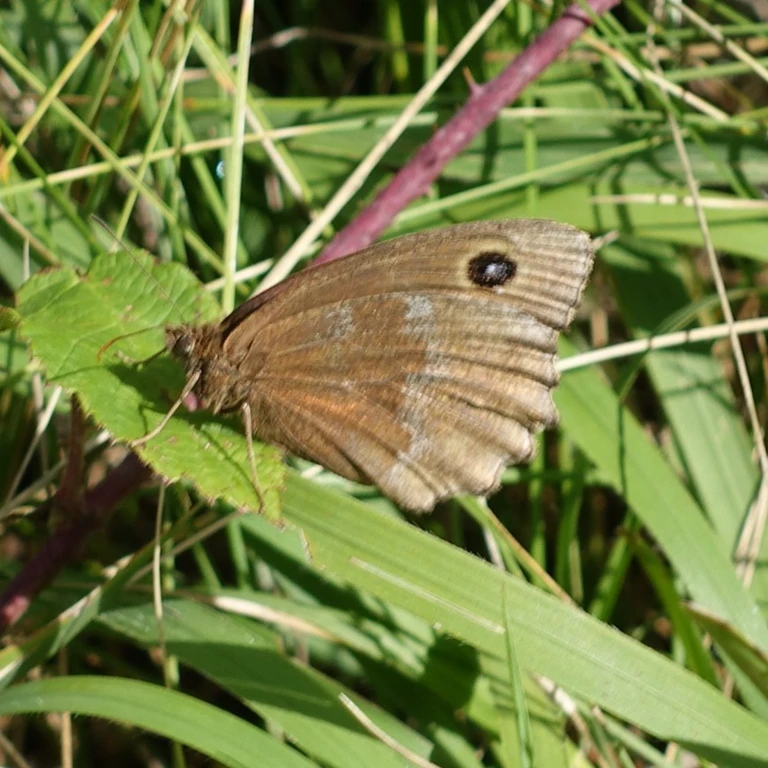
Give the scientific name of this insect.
Minois dryas
